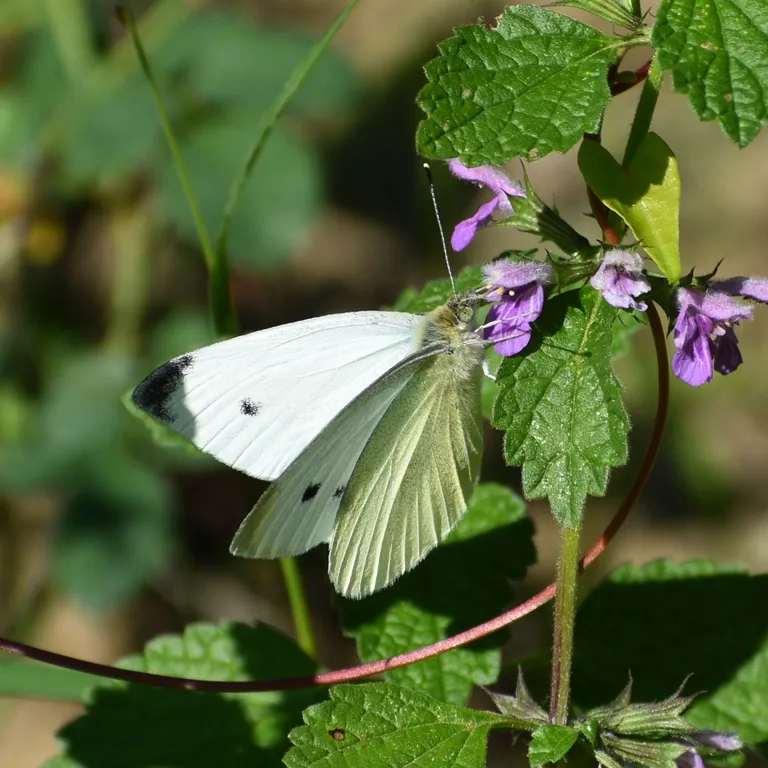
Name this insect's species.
Pieris rapae
